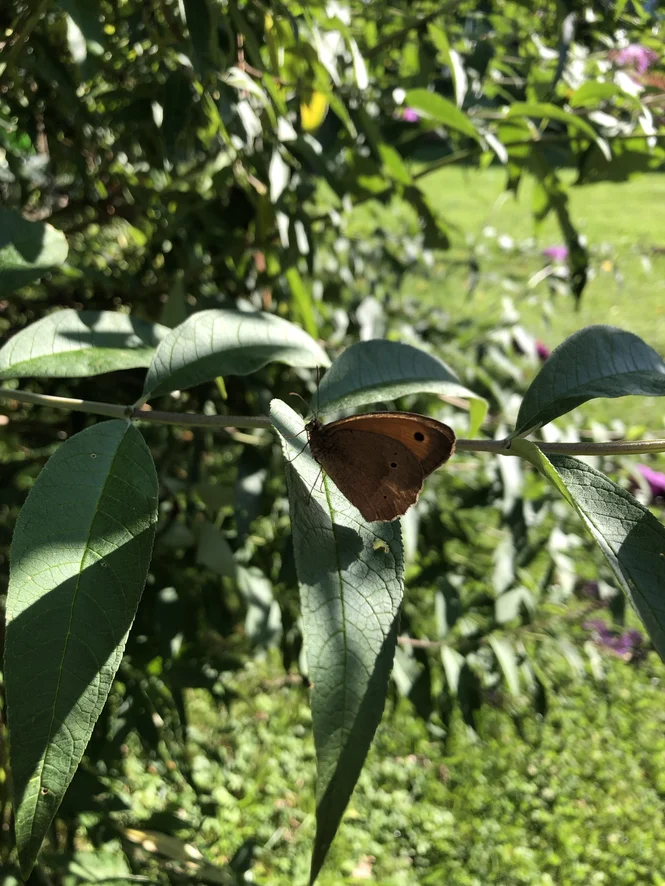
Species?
Maniola jurtina
